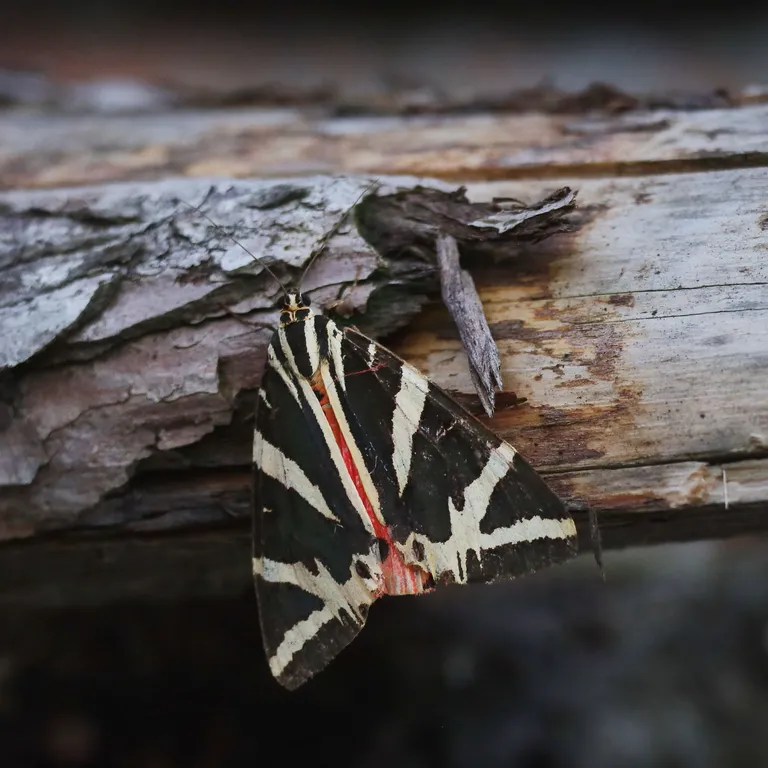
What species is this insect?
Euplagia quadripunctaria
